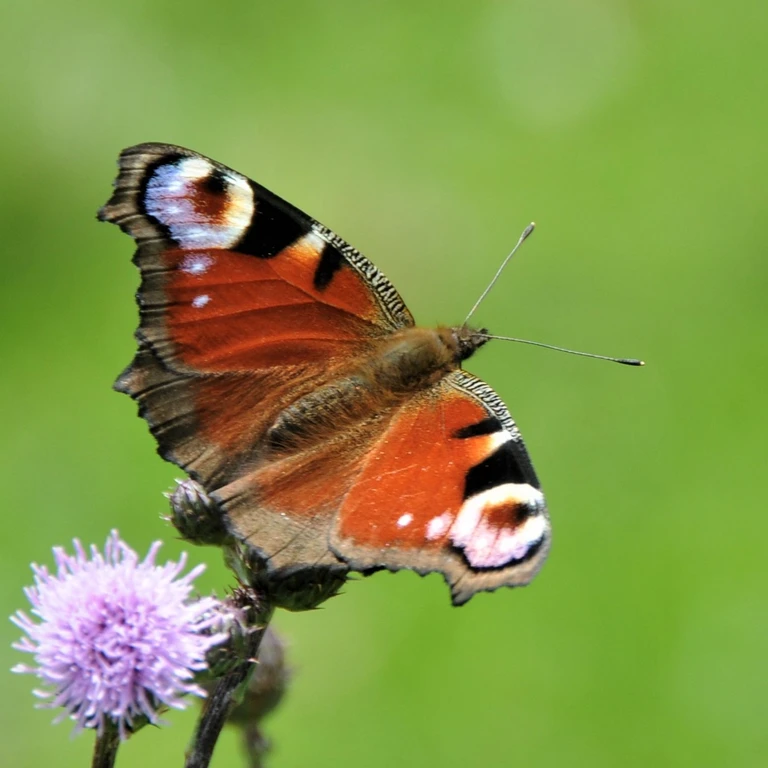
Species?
Aglais io
